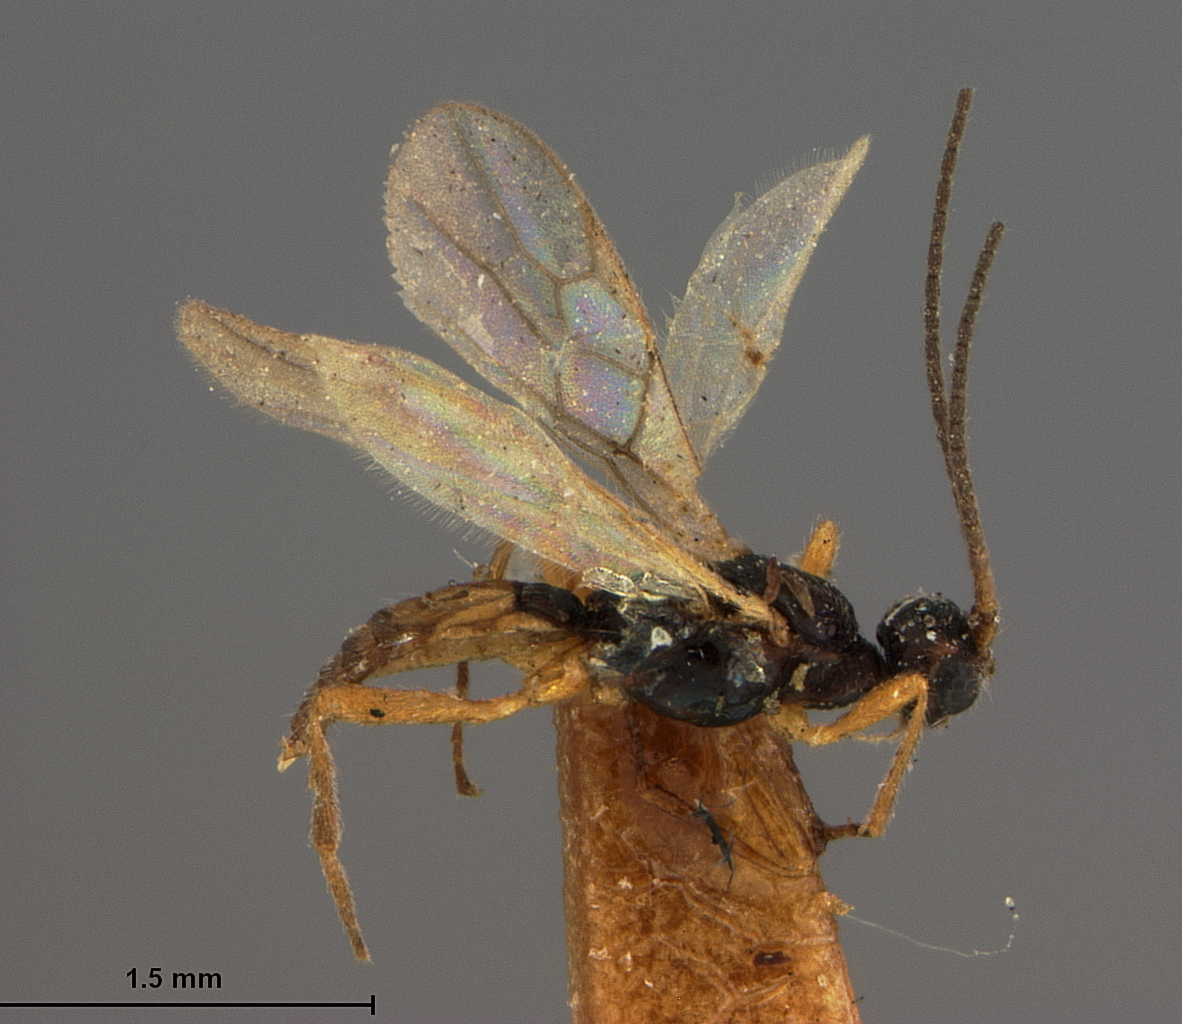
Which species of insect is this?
Hormius erythrogaster
